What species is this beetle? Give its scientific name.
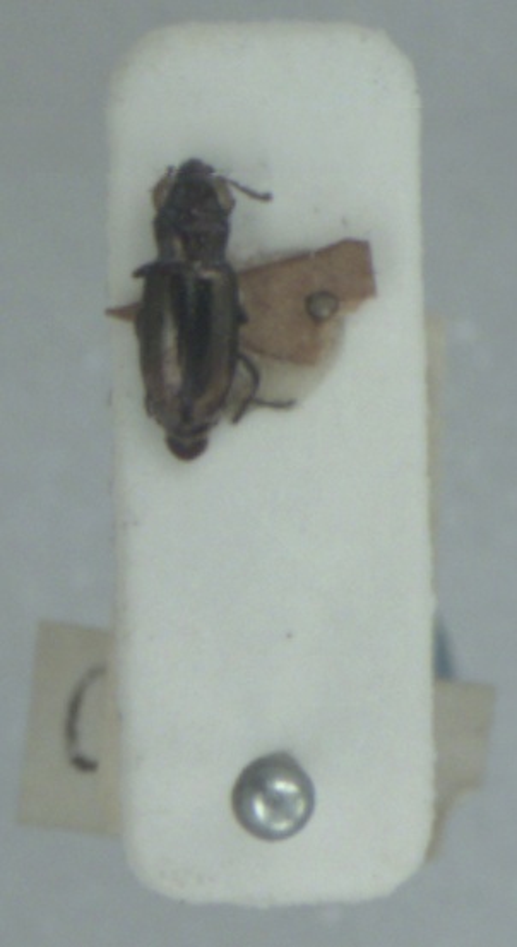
Notiophilus substriatus
